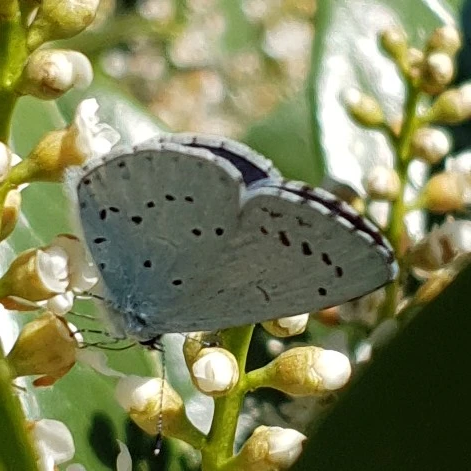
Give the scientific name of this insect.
Celastrina argiolus
